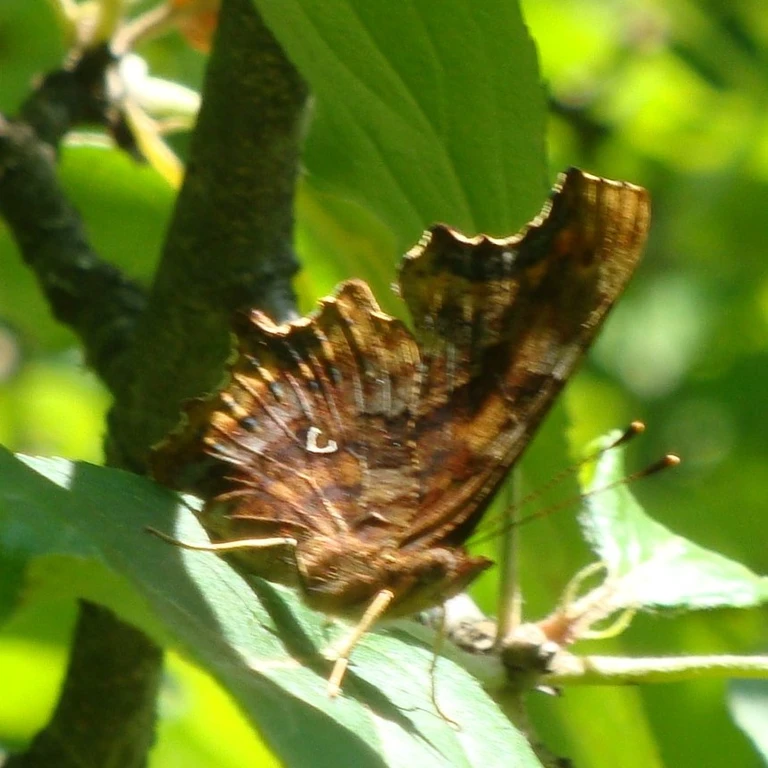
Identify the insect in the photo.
Polygonia c-album
